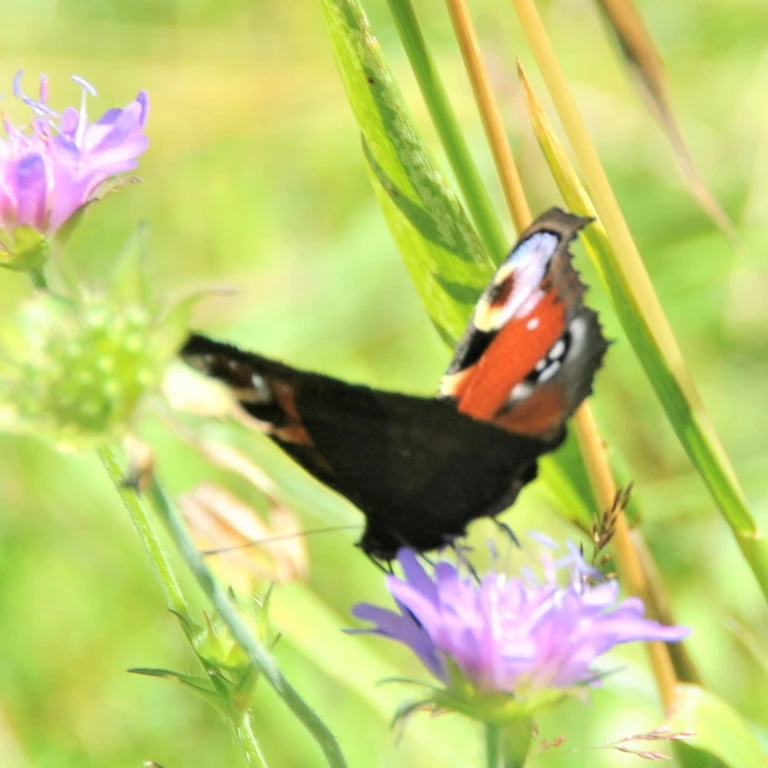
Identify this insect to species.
Aglais io
